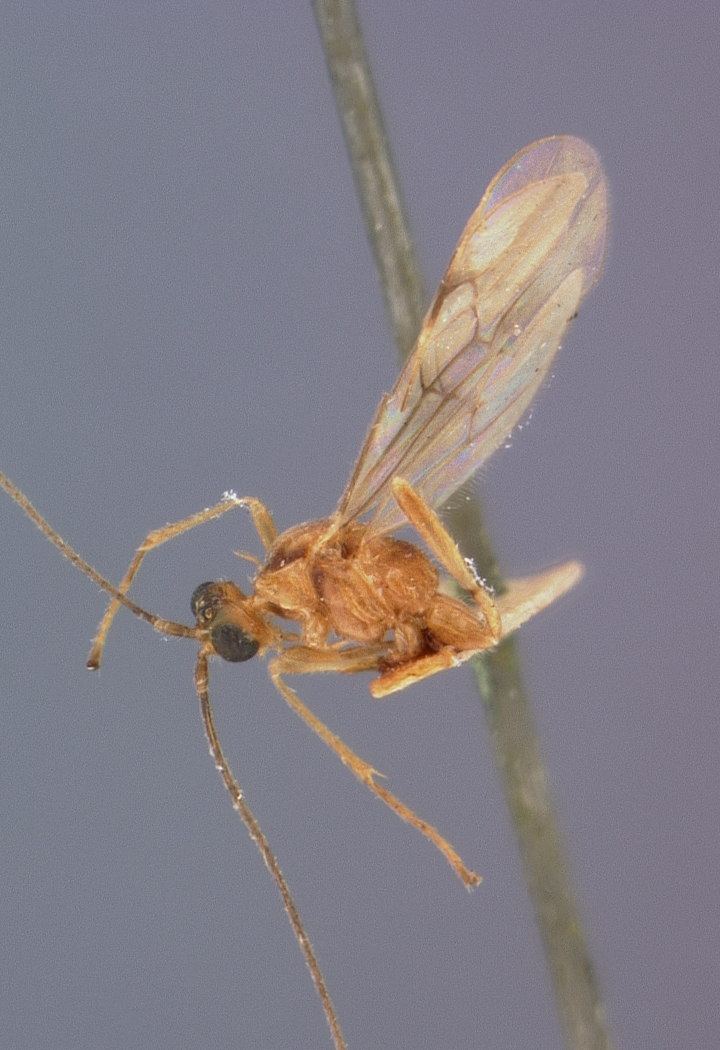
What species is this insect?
Pseudogyroneuron mindanaensis
